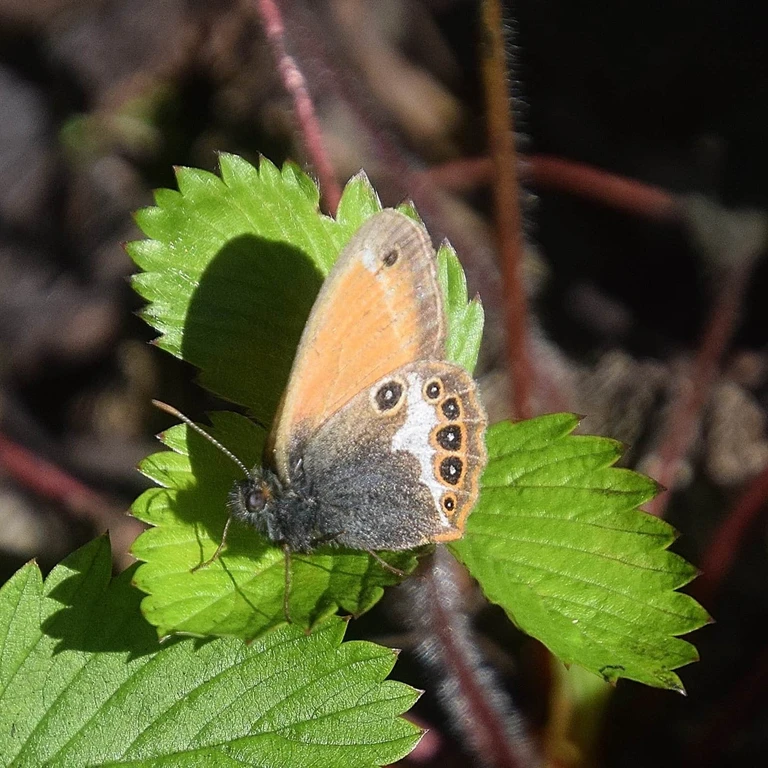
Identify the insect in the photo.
Coenonympha arcania
